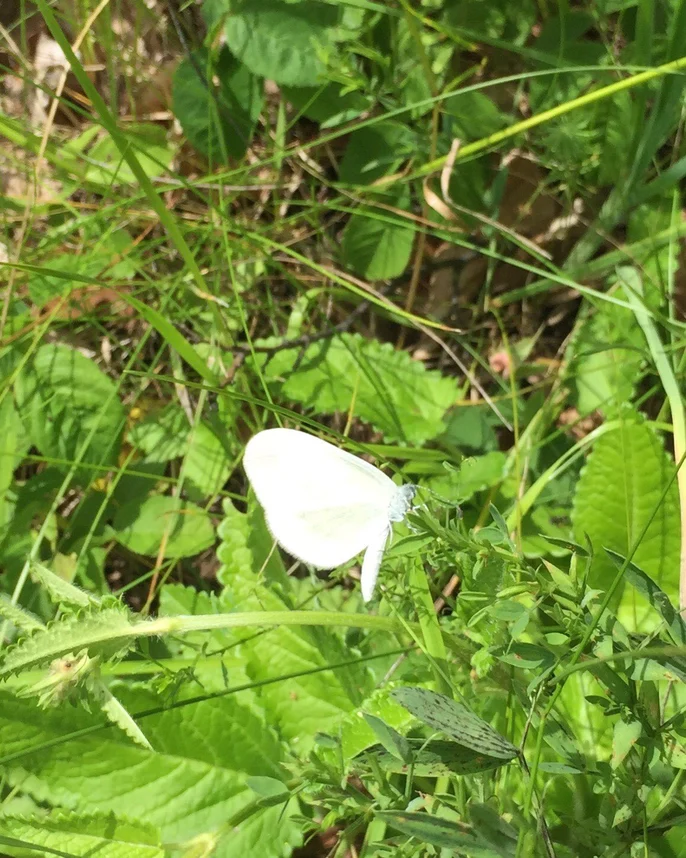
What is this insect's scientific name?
Leptidea sinapis/juvernica
